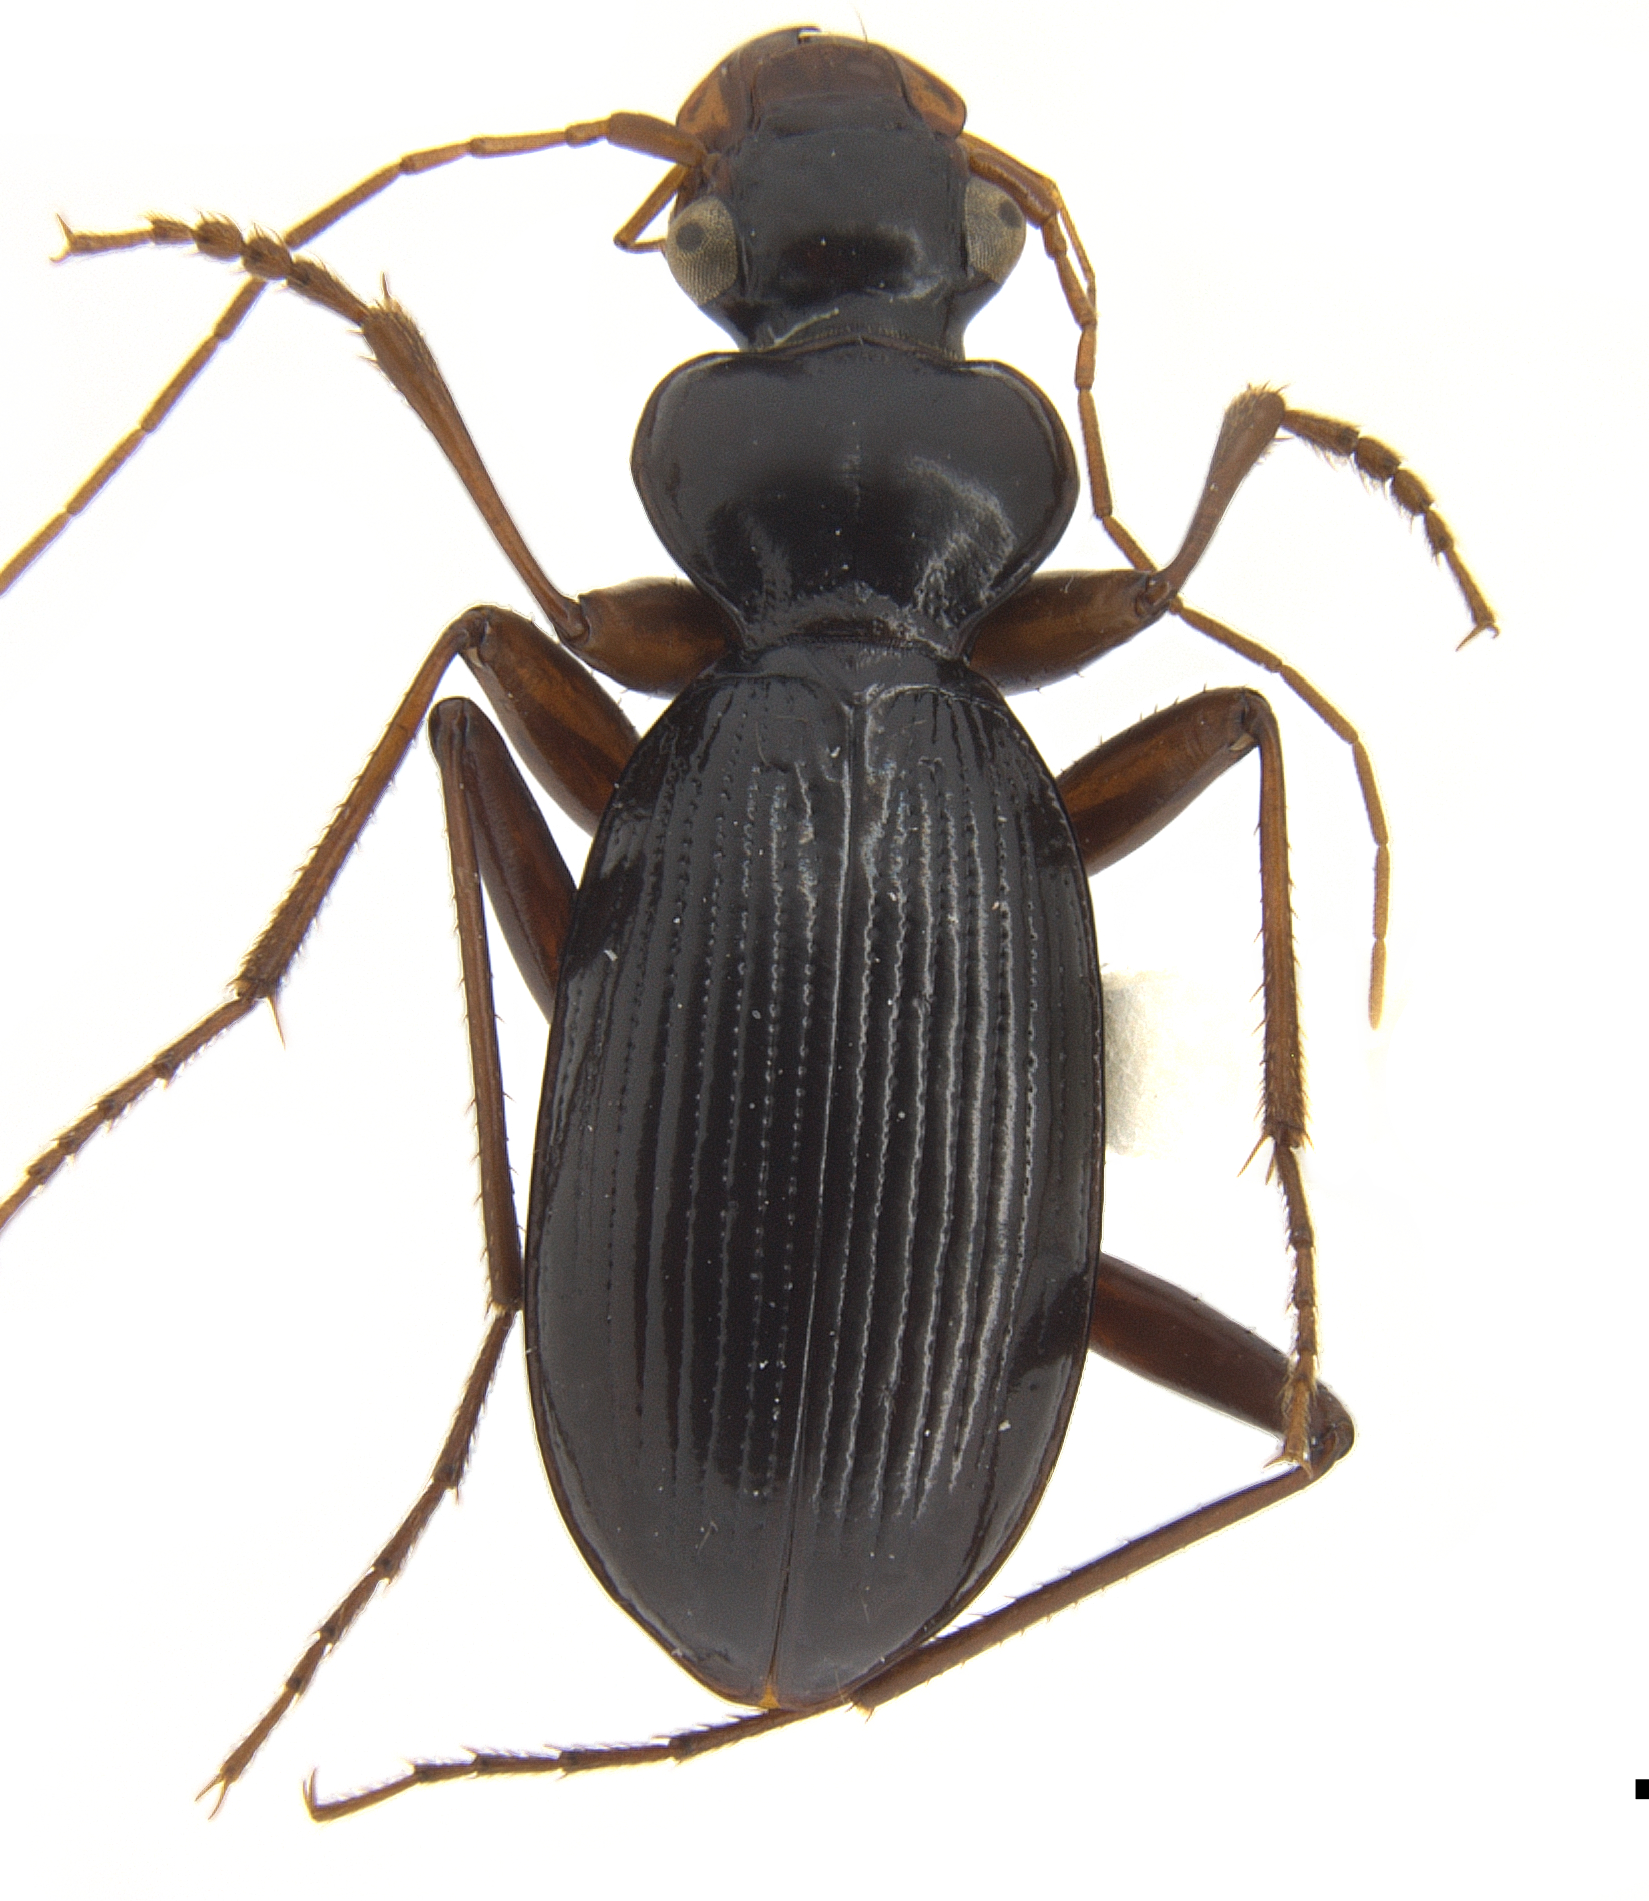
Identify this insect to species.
Leistus rufescens (also Leistus terminatus)
